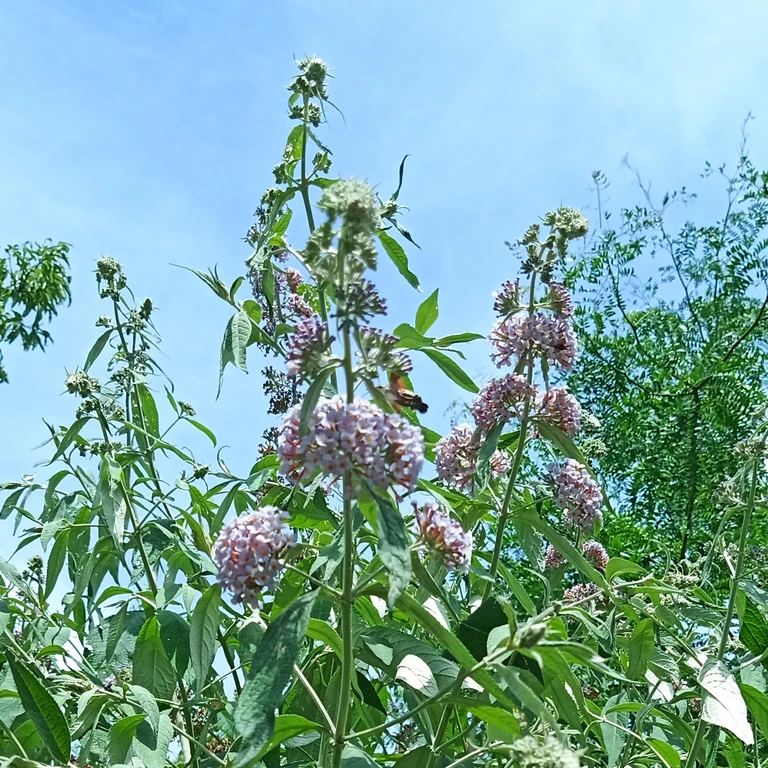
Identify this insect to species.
Macroglossum stellatarum
